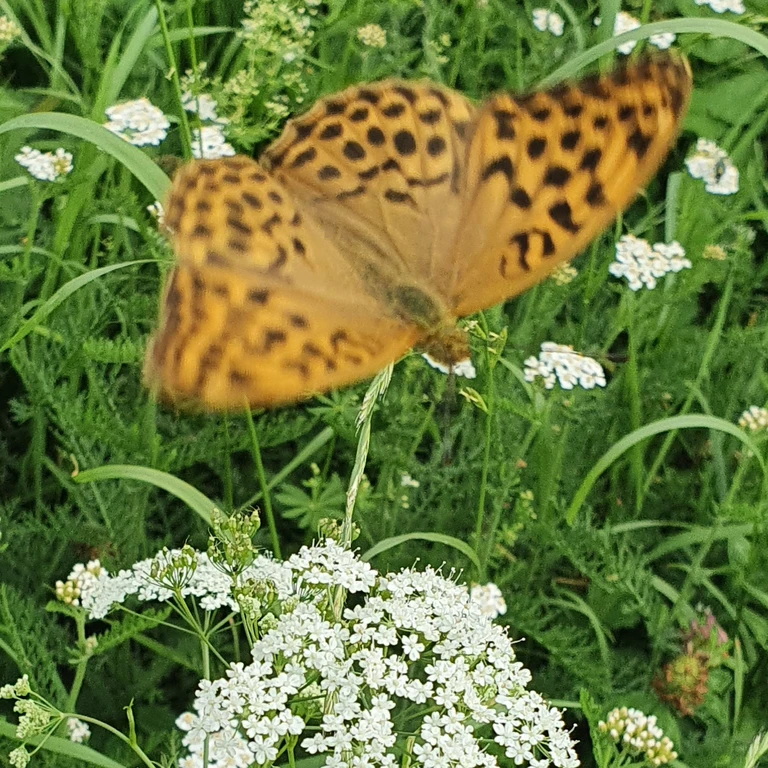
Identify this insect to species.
Argynnis paphia
